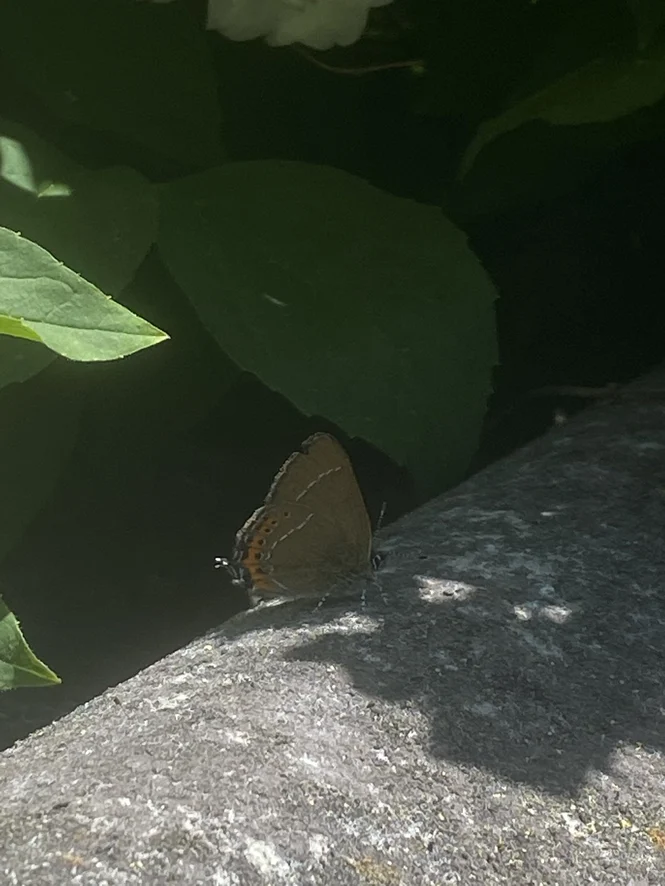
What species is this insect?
Satyrium pruni (also Fixsenia pruni)
